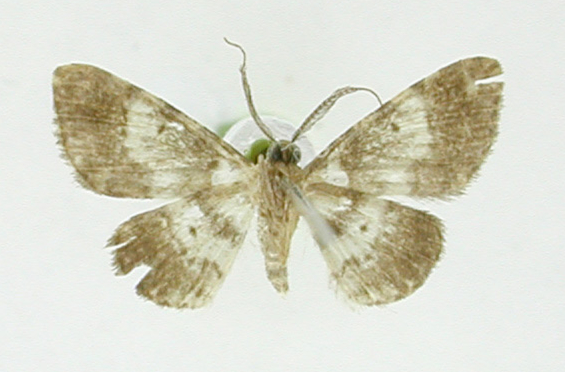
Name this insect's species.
Physocleora albibrunnea
